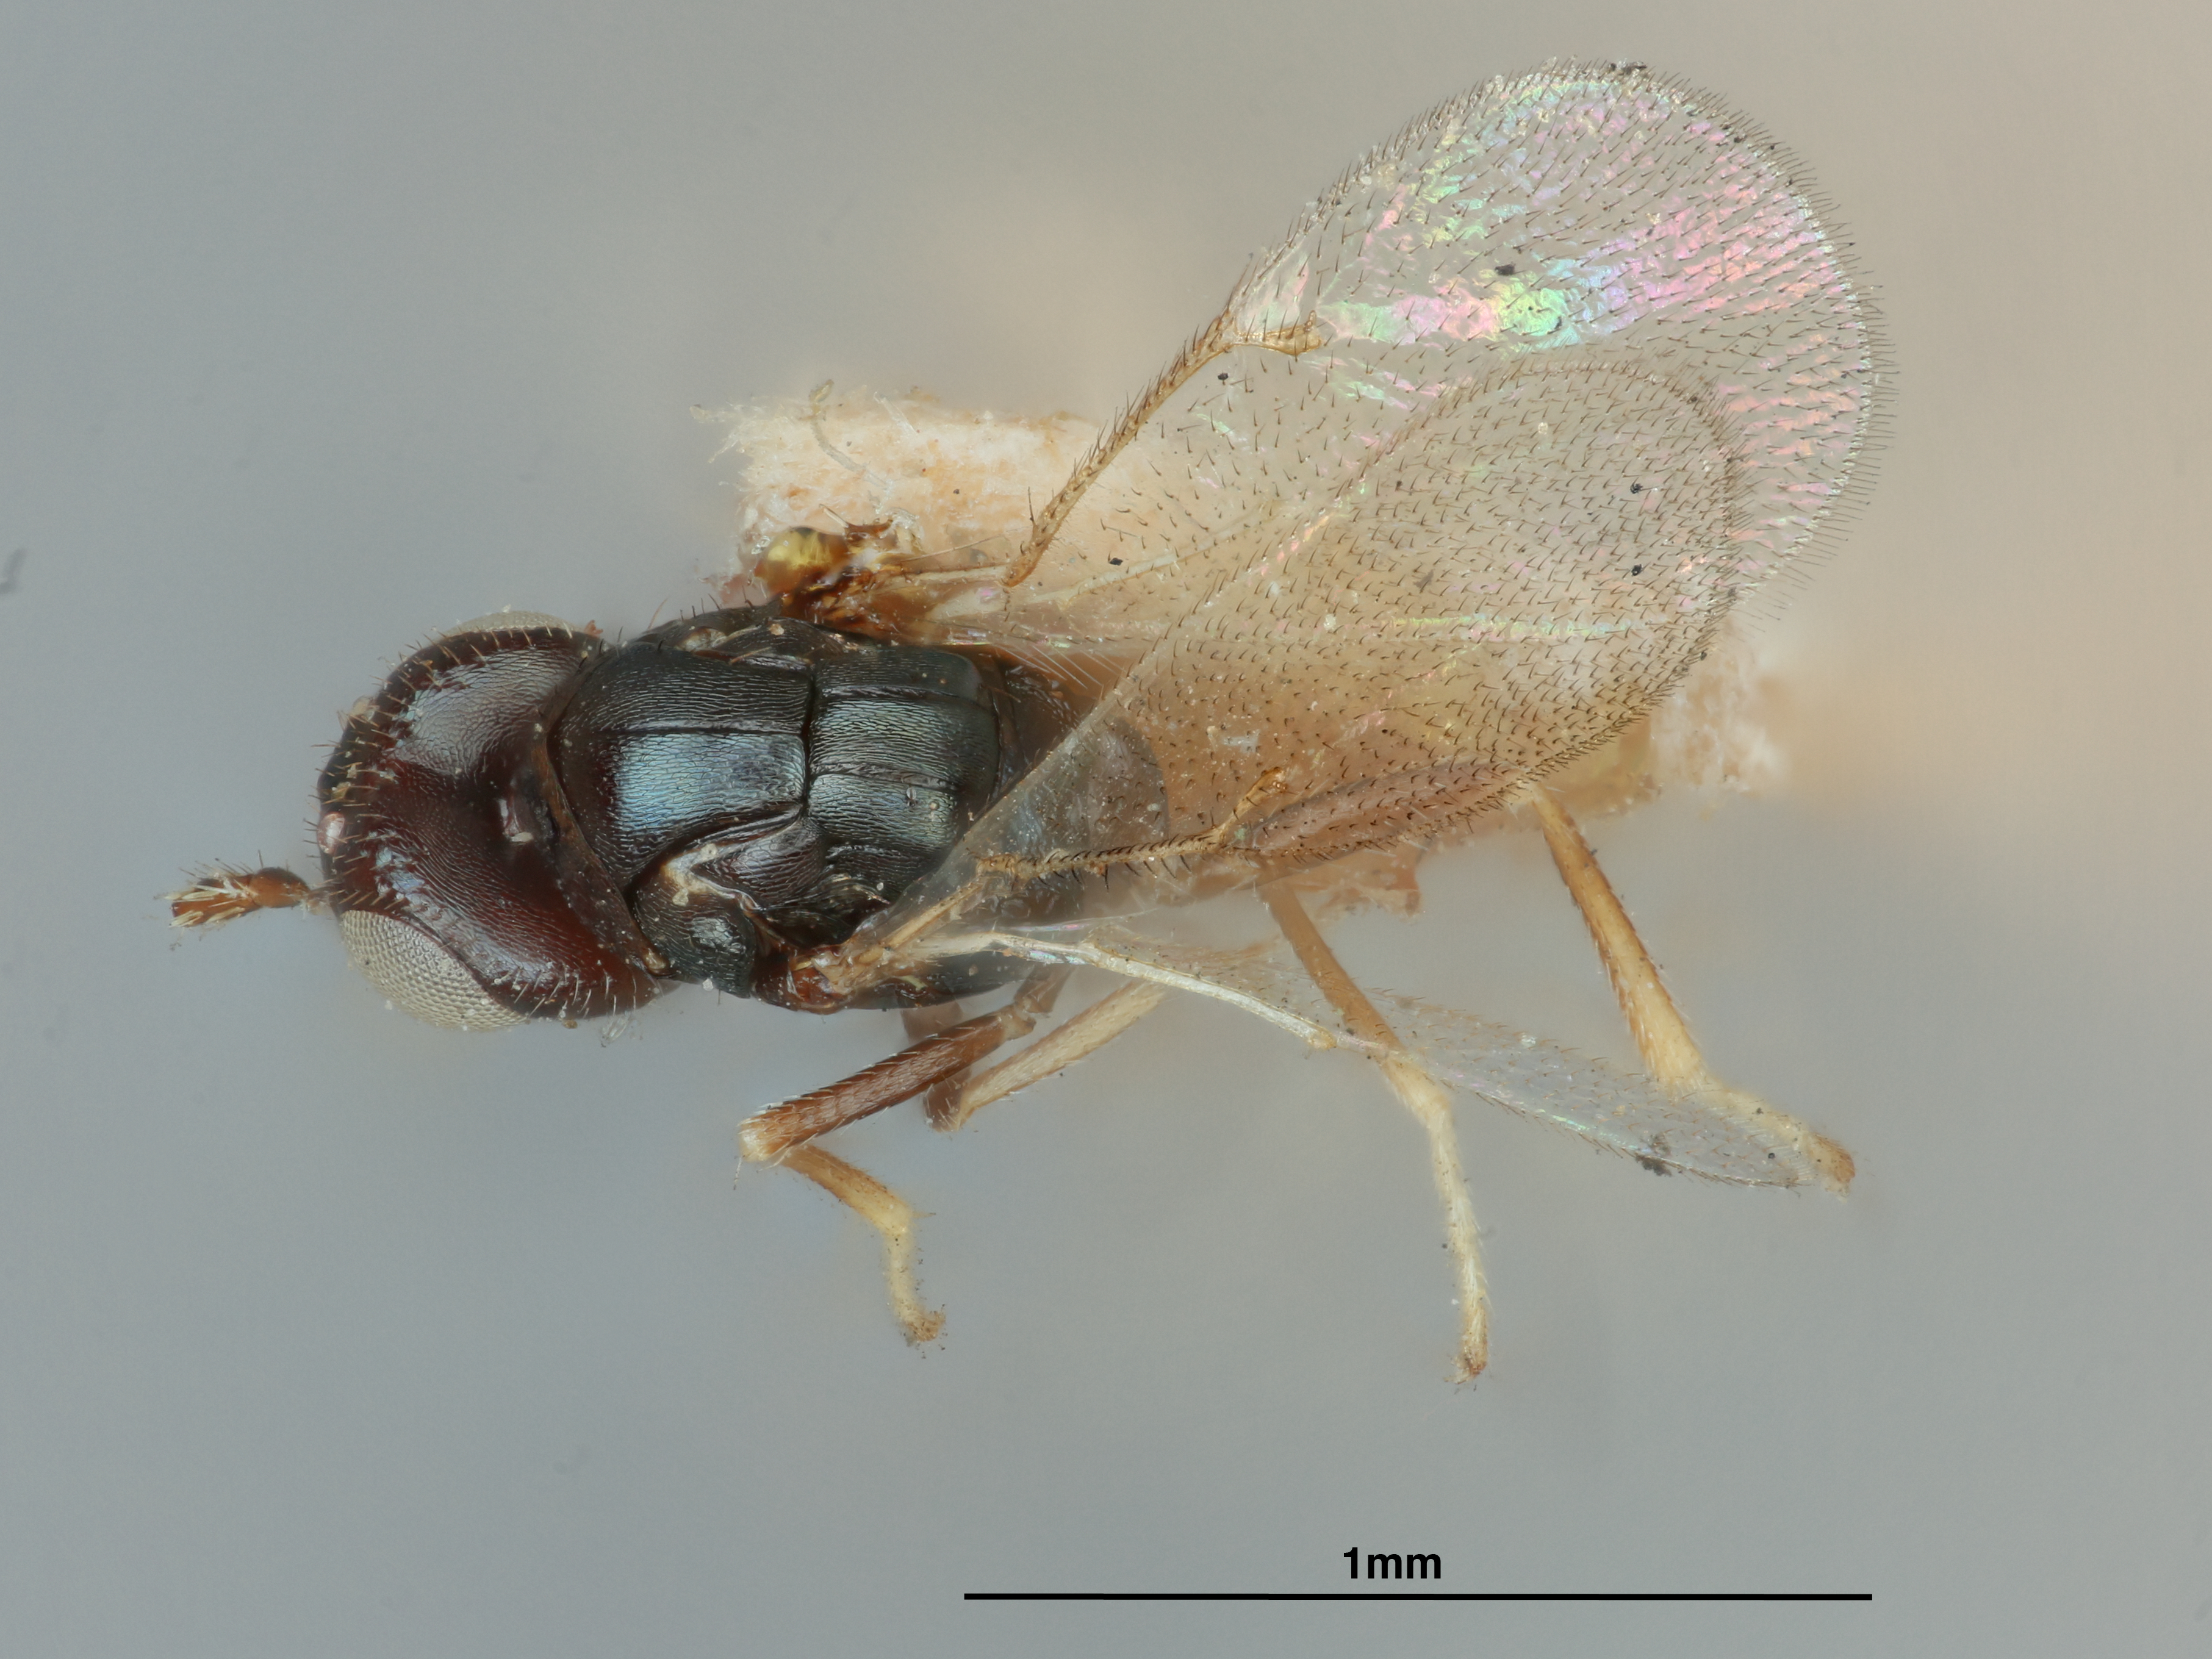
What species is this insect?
Tetrastichus scolyti
